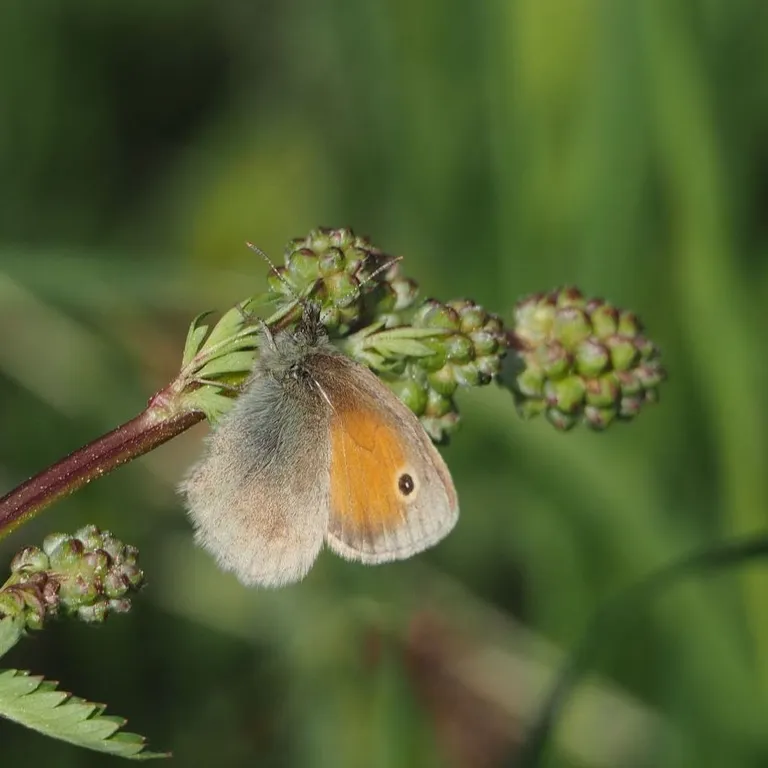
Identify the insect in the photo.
Coenonympha pamphilus
